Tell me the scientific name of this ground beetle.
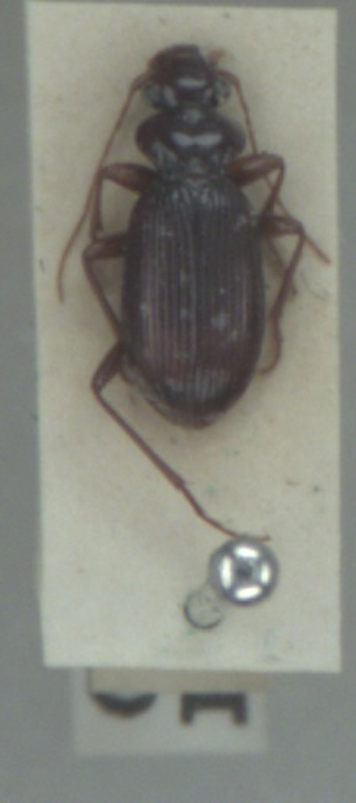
Leistus ferrugineus
